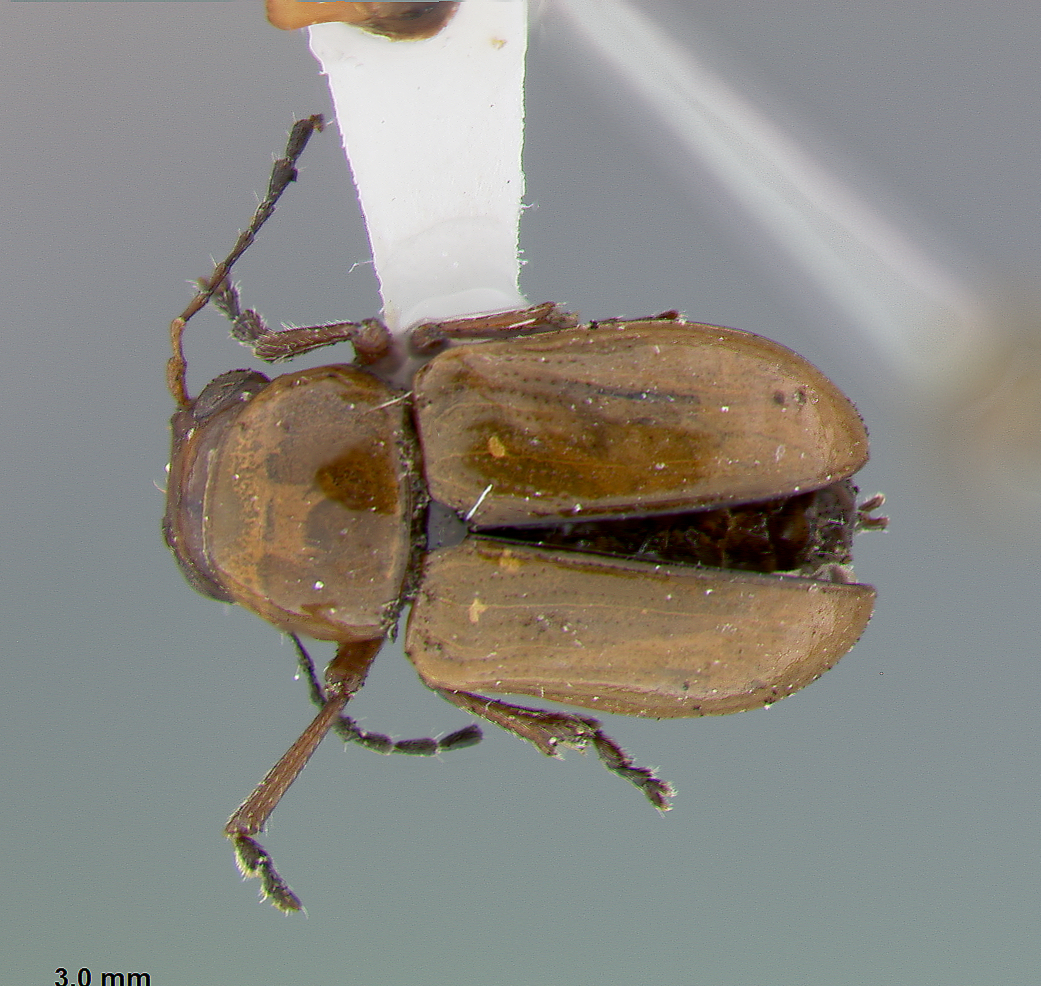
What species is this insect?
Metachroma mendozae
